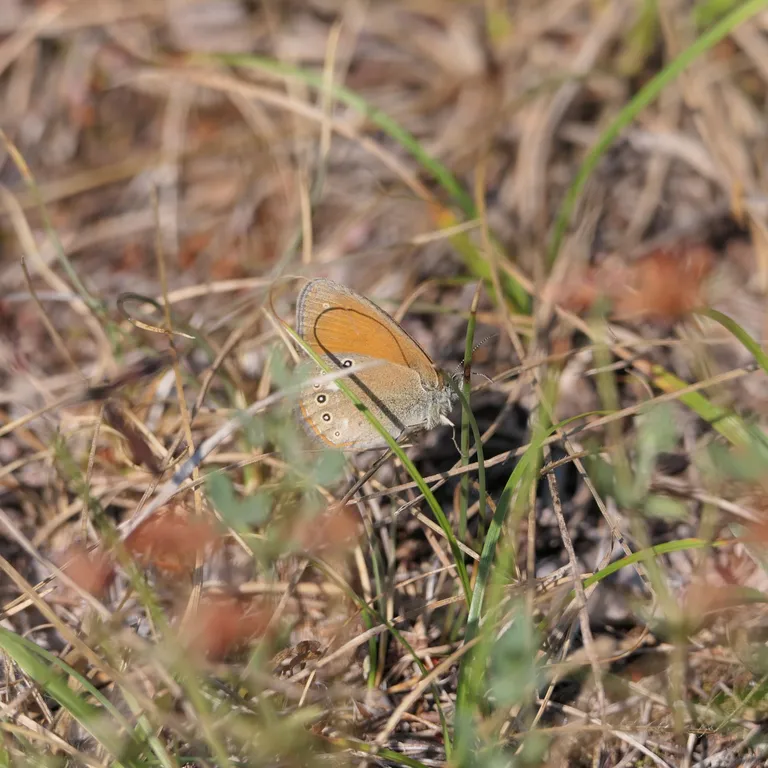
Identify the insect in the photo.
Coenonympha glycerion (also Coenonympha iphis)
